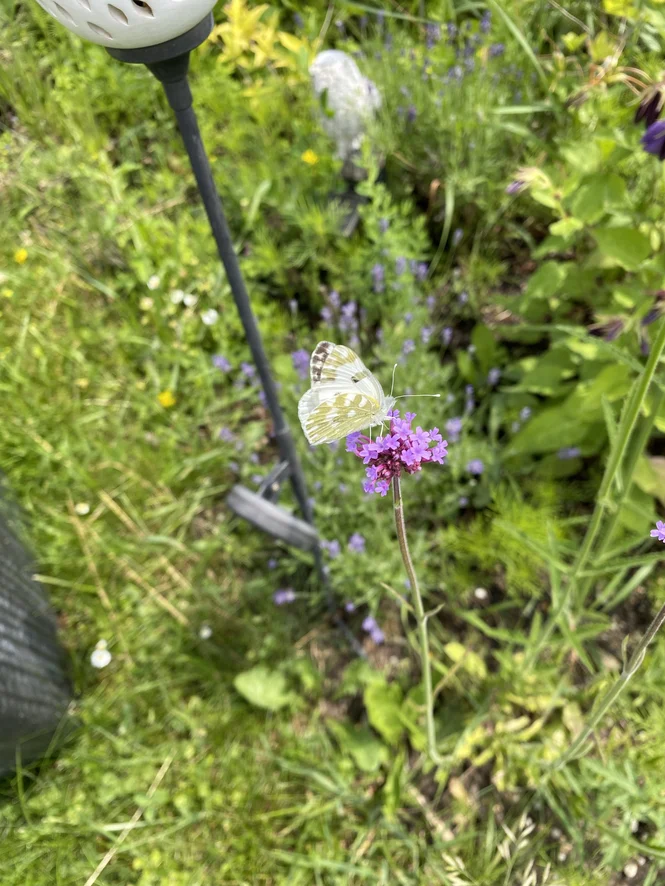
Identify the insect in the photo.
Pontia edusa
